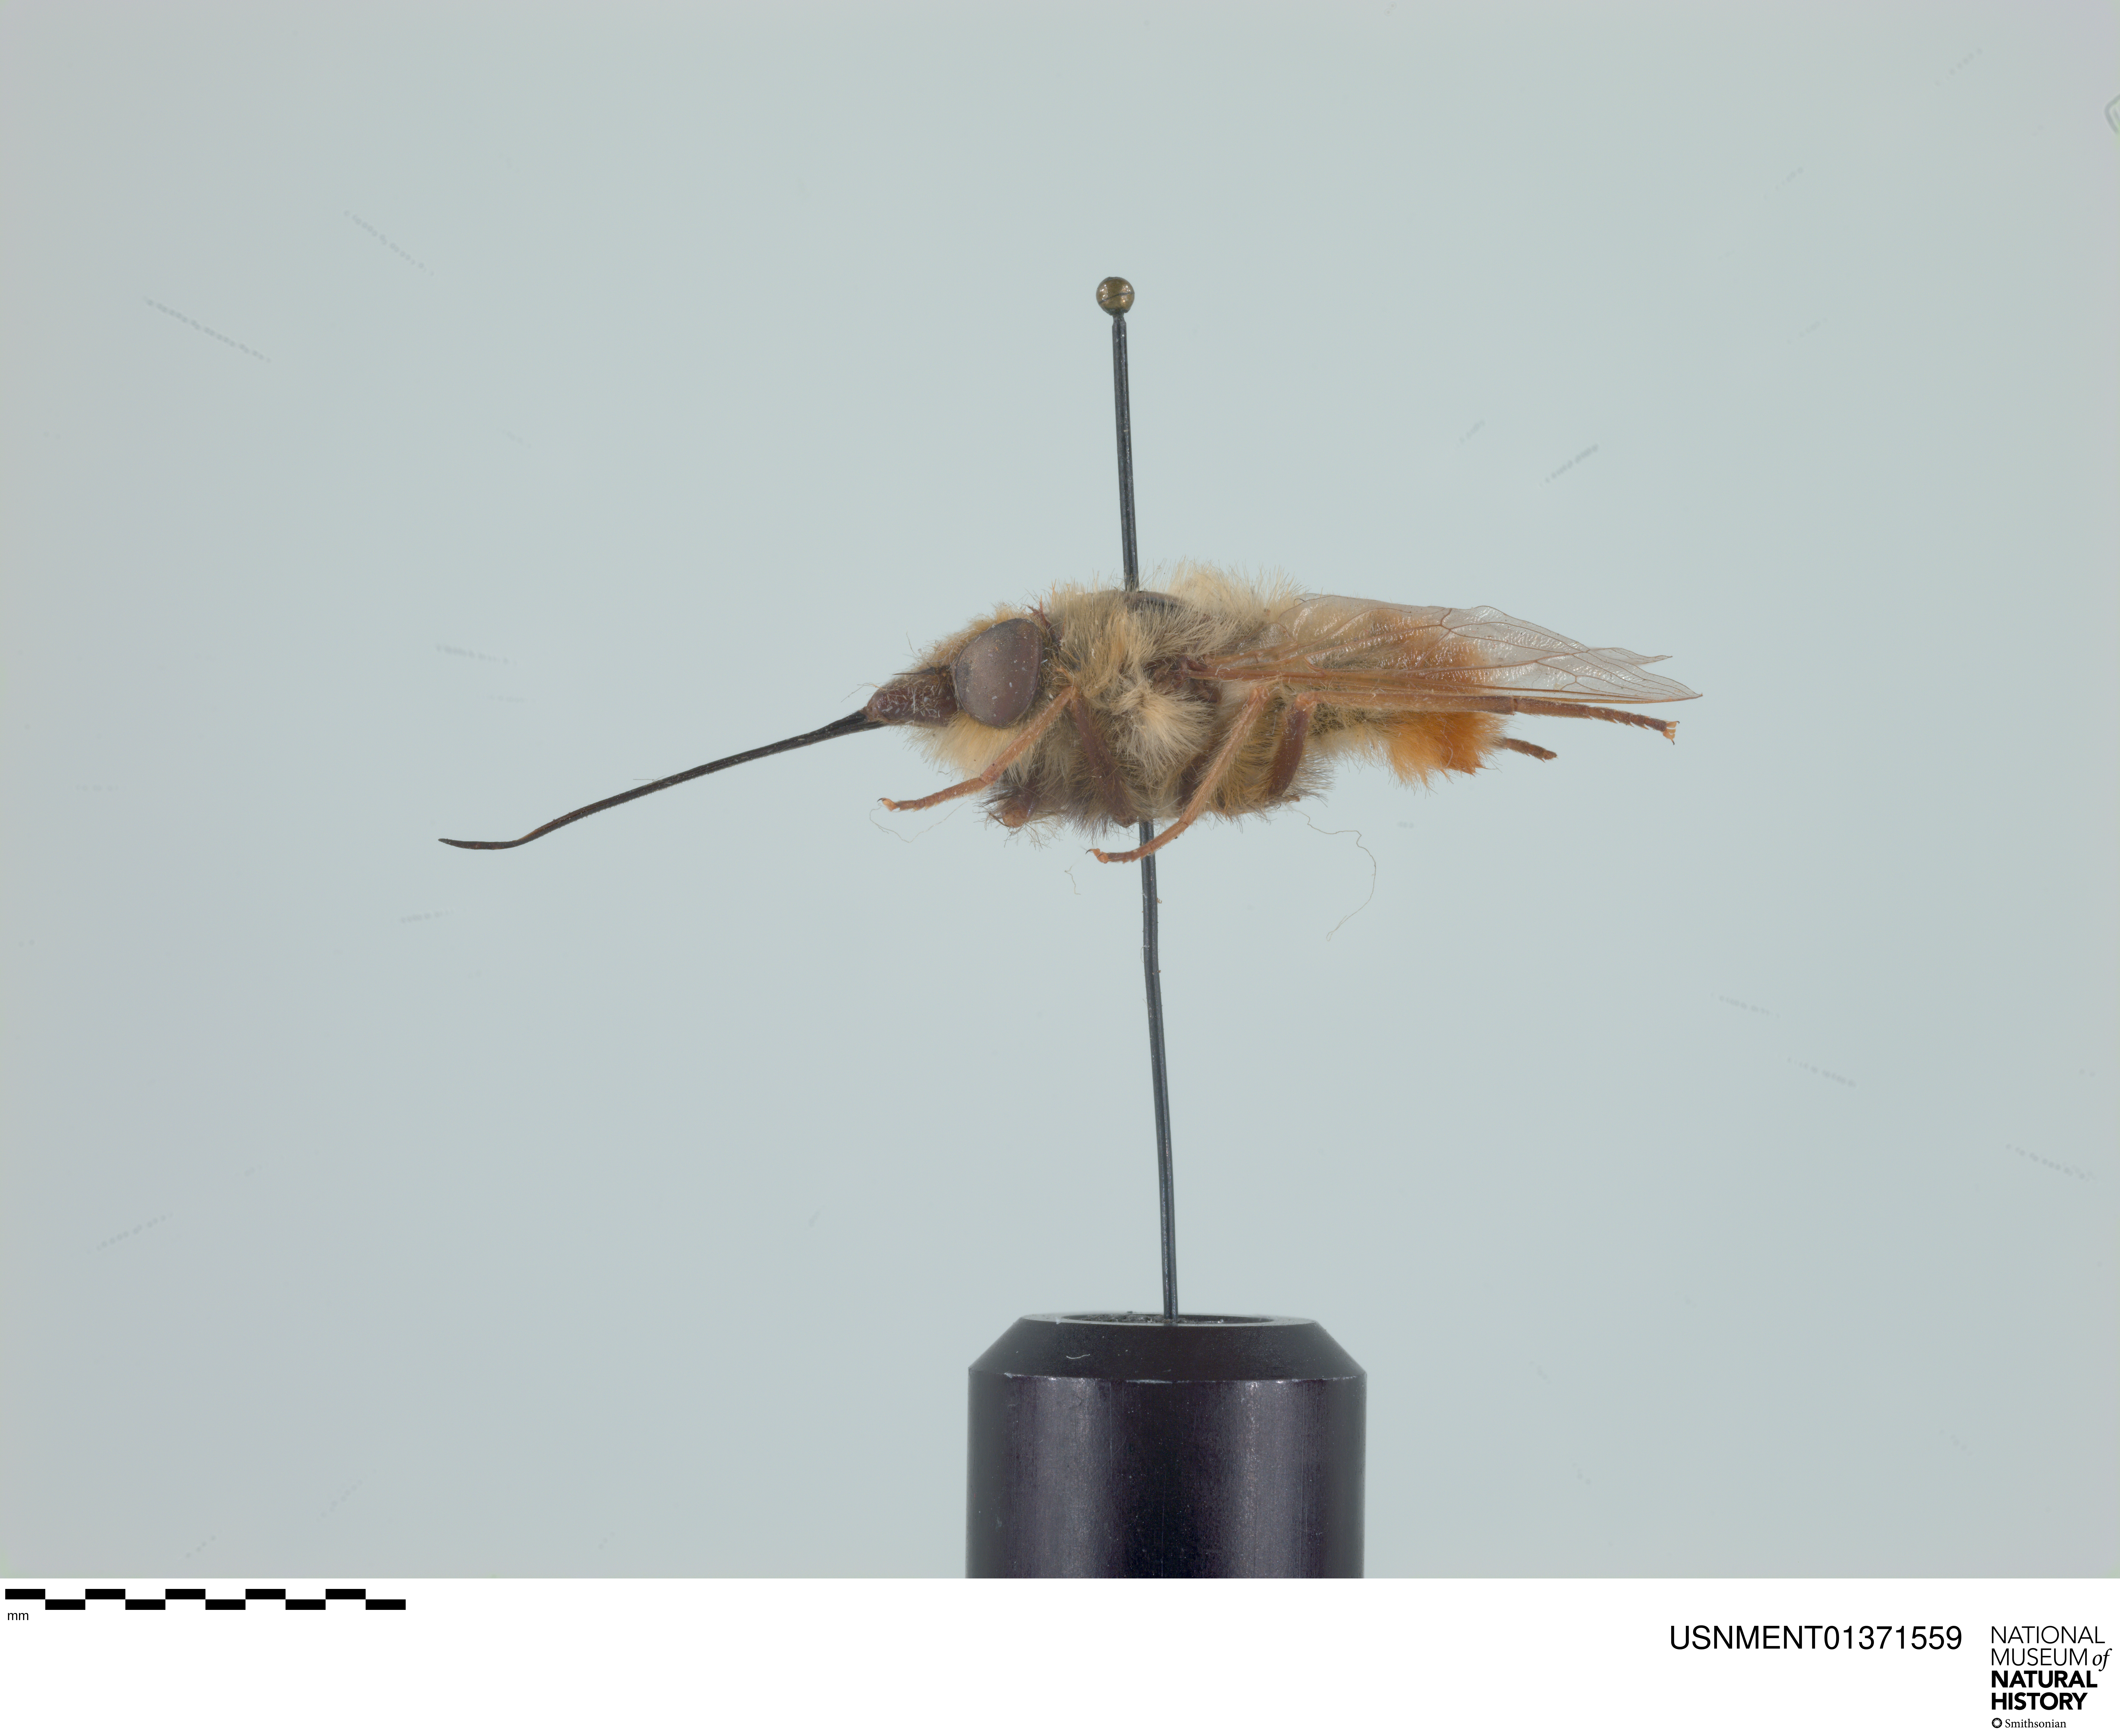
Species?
Nemestrinus ruficaudis
